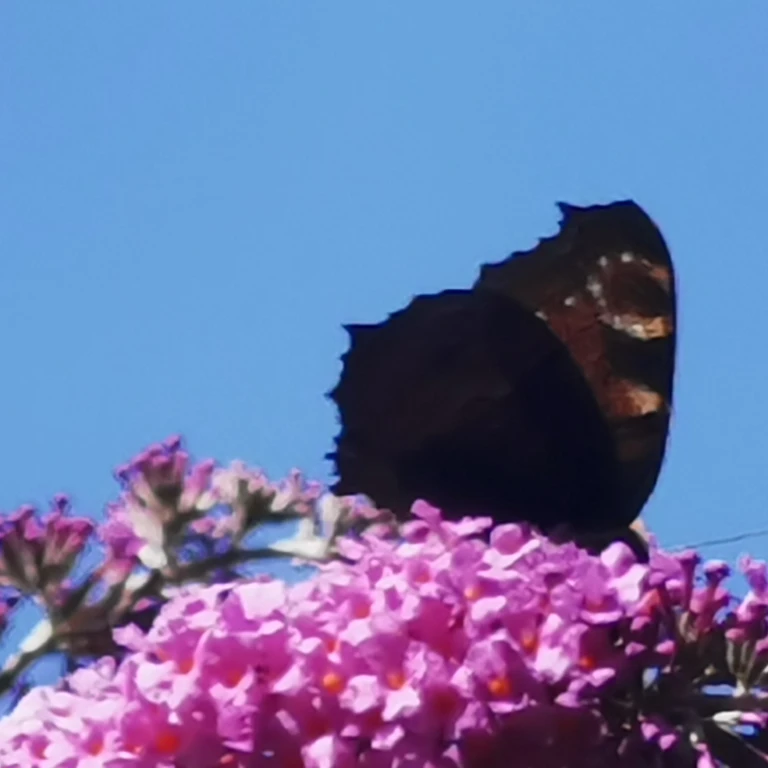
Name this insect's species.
Aglais io
